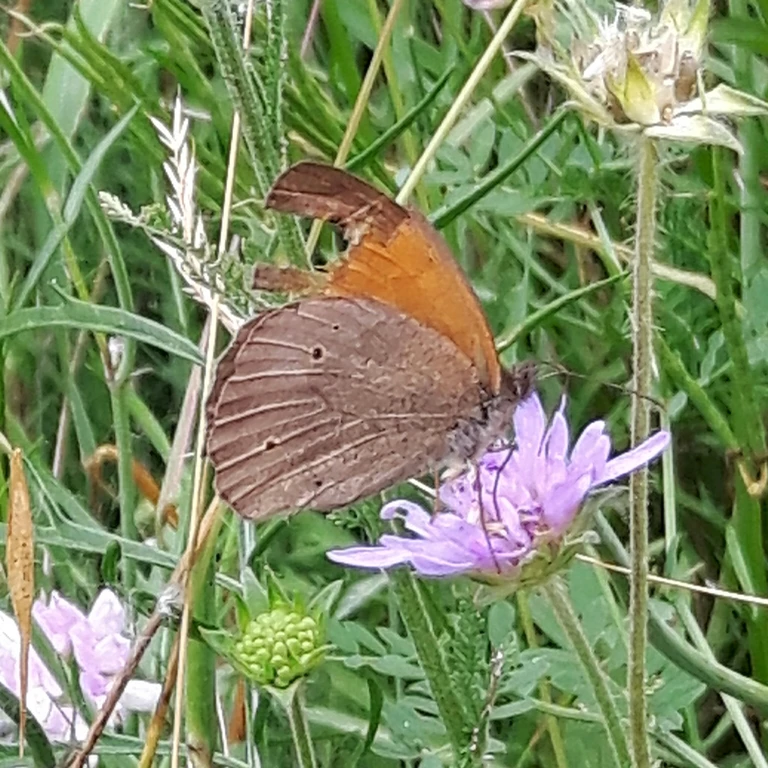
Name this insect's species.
Maniola jurtina
